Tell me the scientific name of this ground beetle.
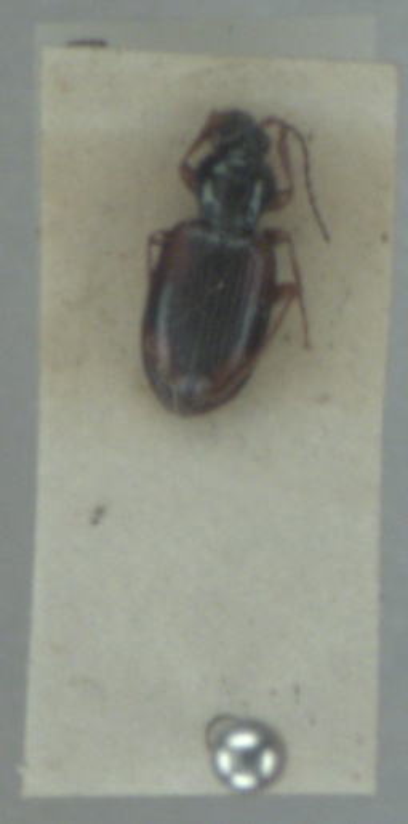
Bembidion tetracolum
